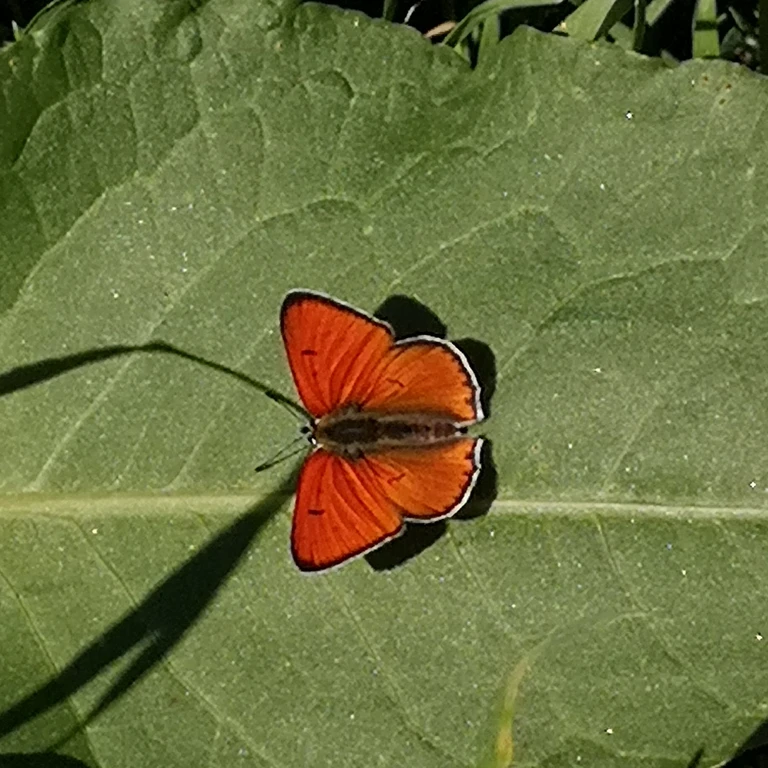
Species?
Lycaena dispar
